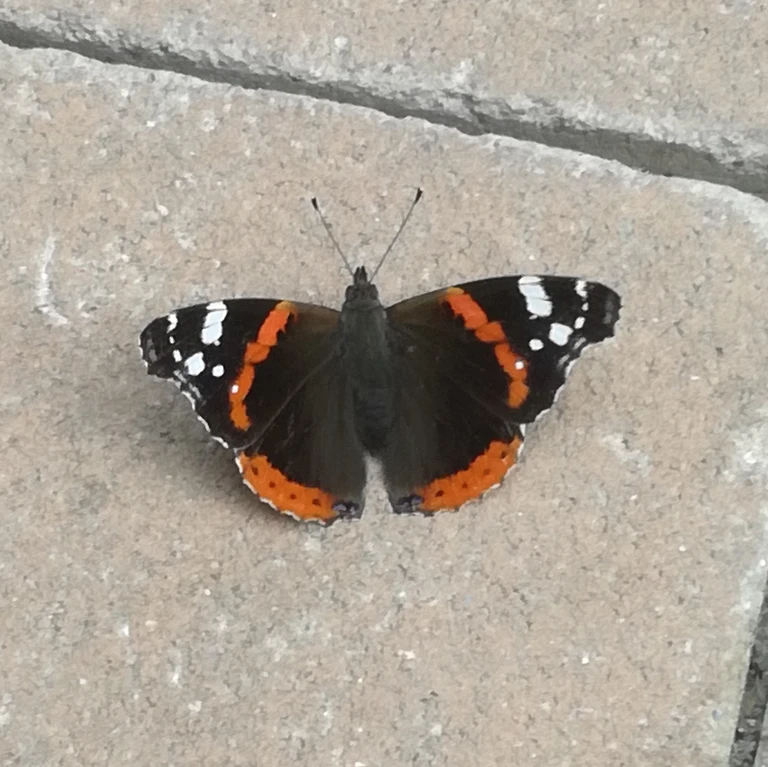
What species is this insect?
Vanessa atalanta
